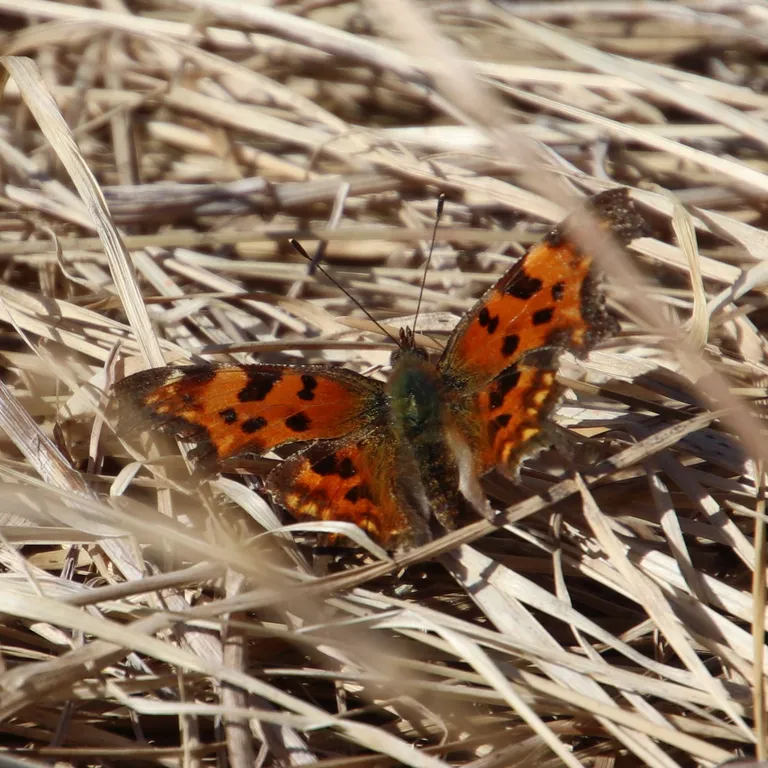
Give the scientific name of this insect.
Polygonia c-album
